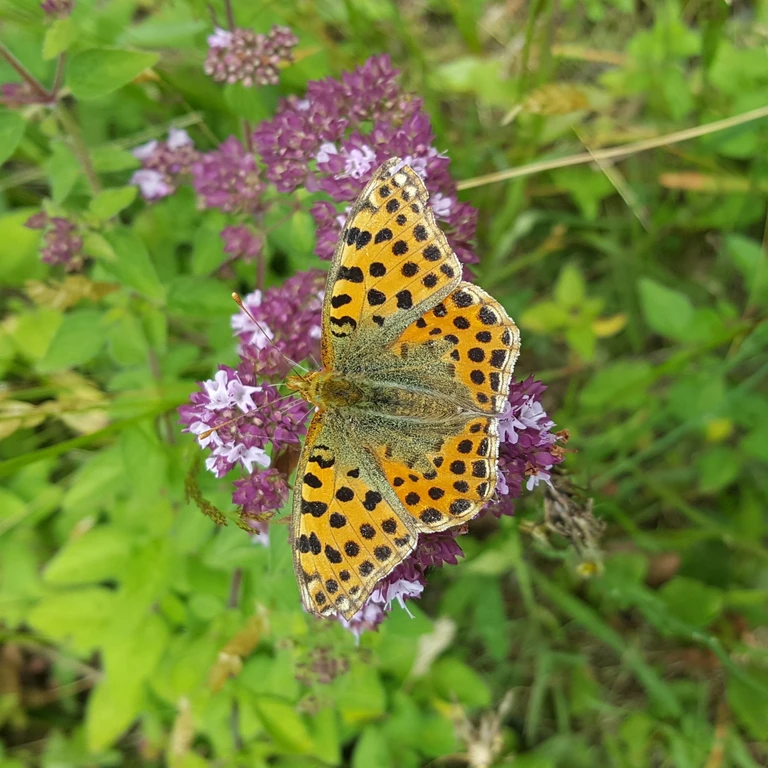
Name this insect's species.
Issoria lathonia
